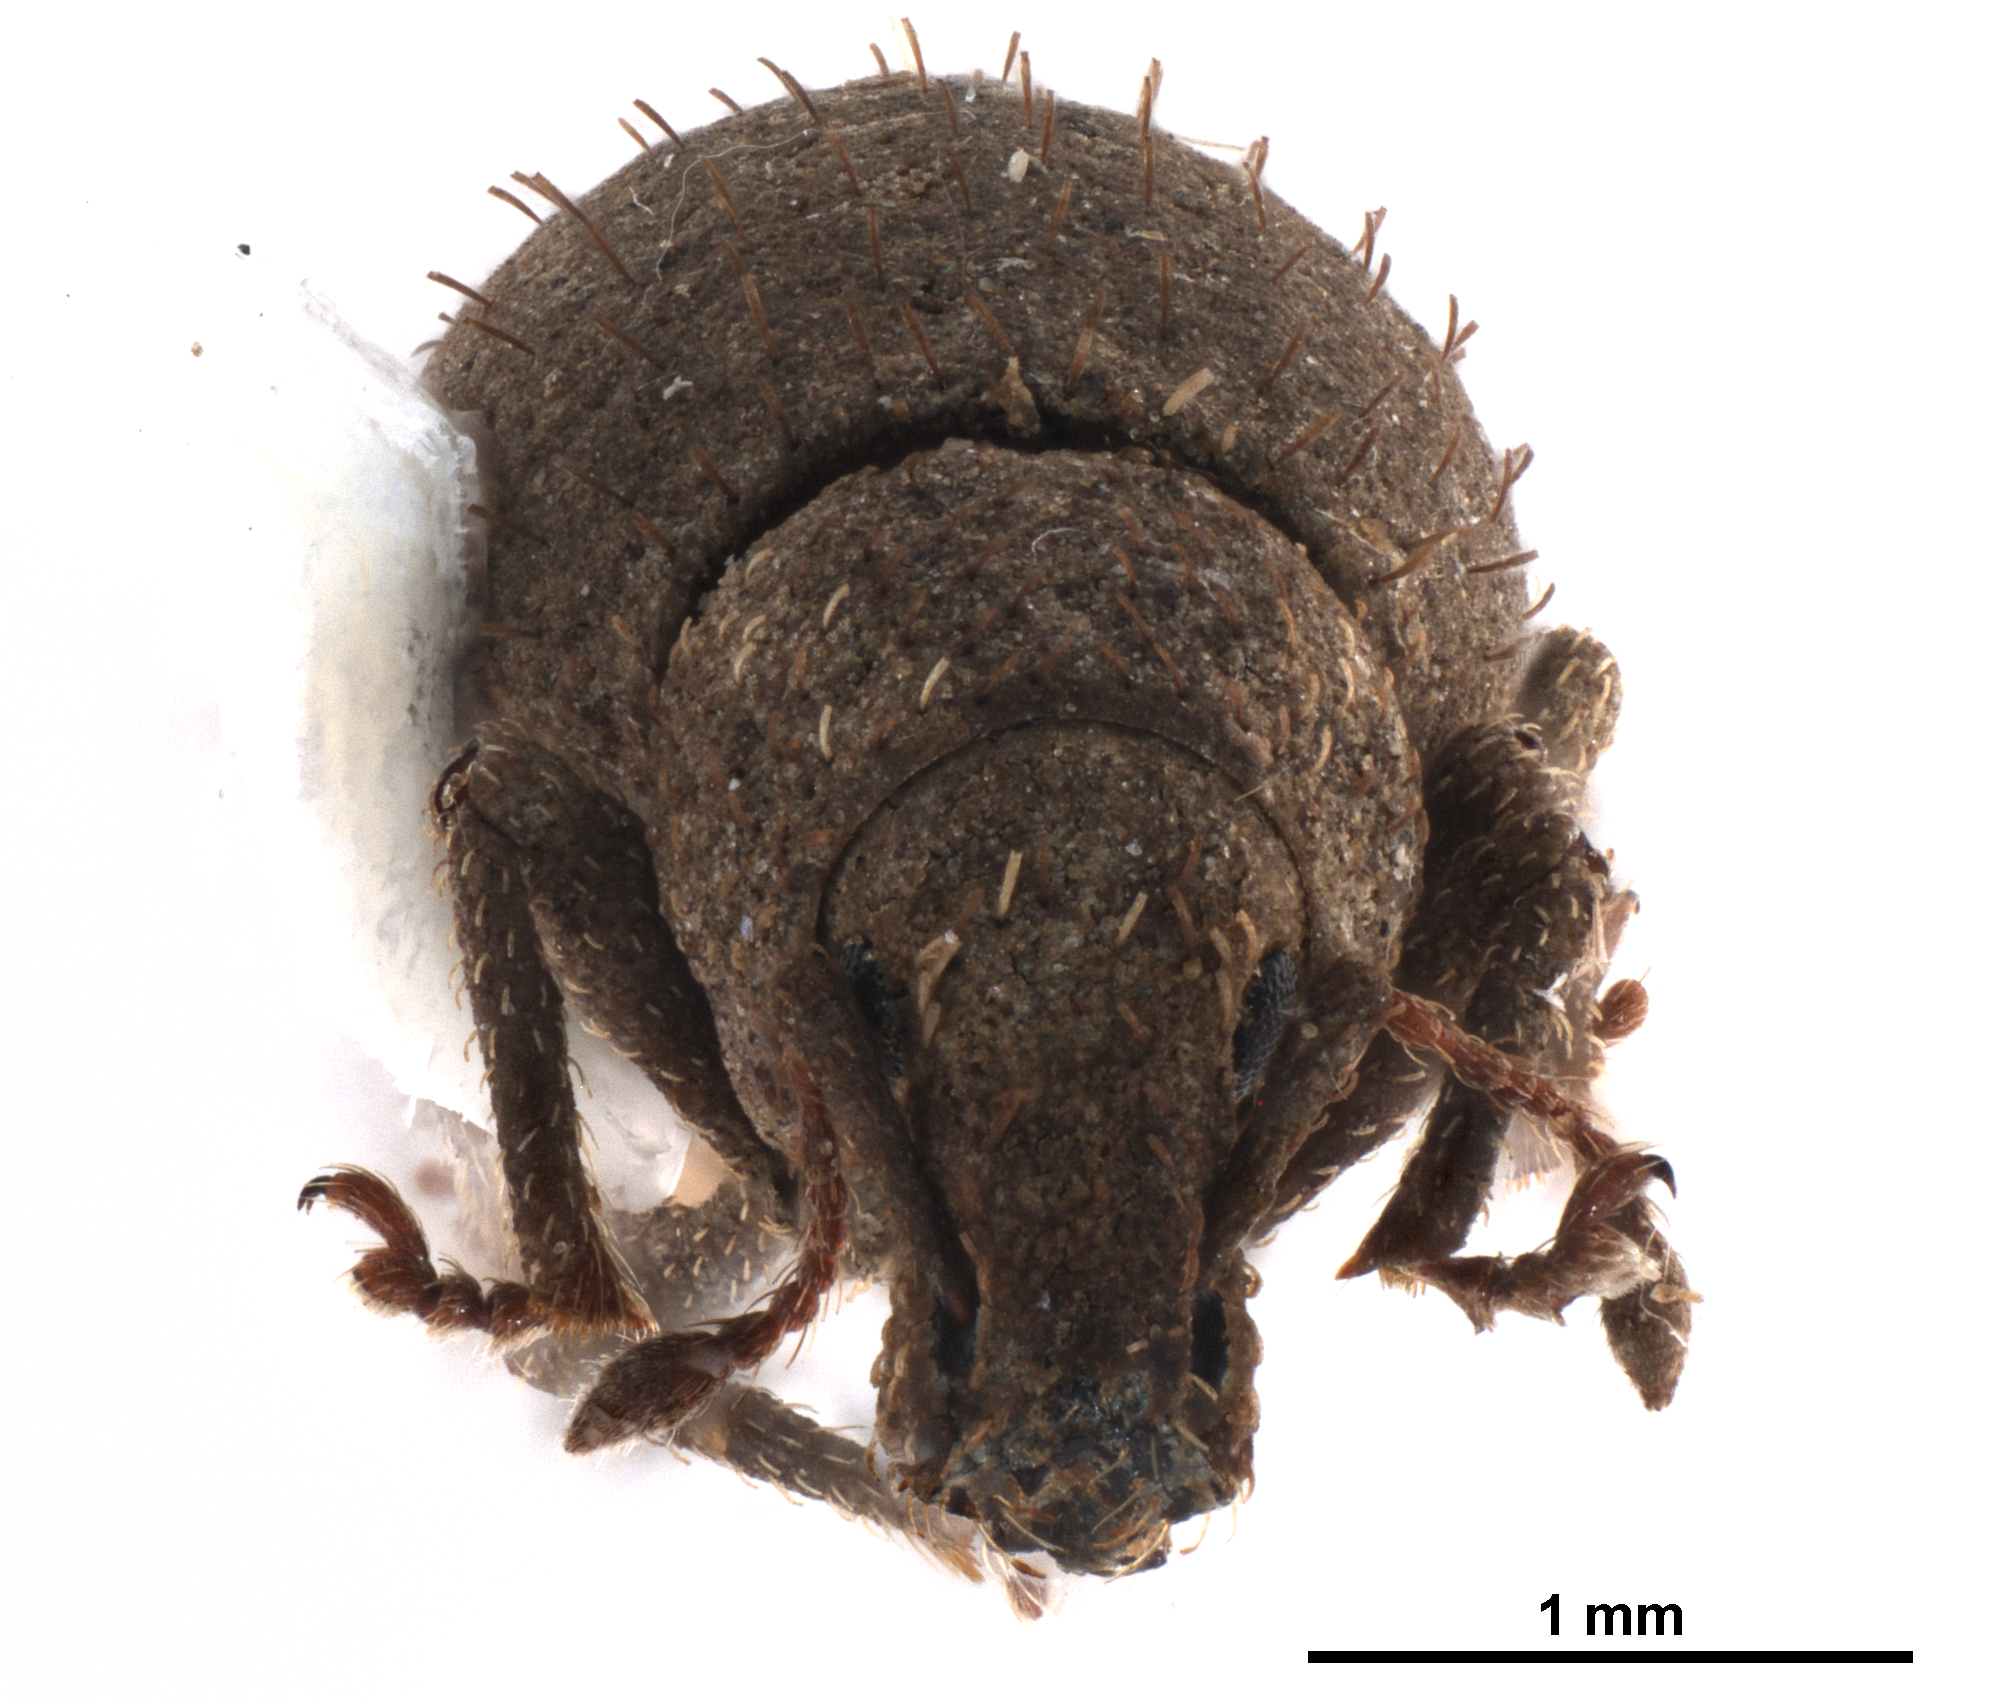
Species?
Phyxelis rigidus
